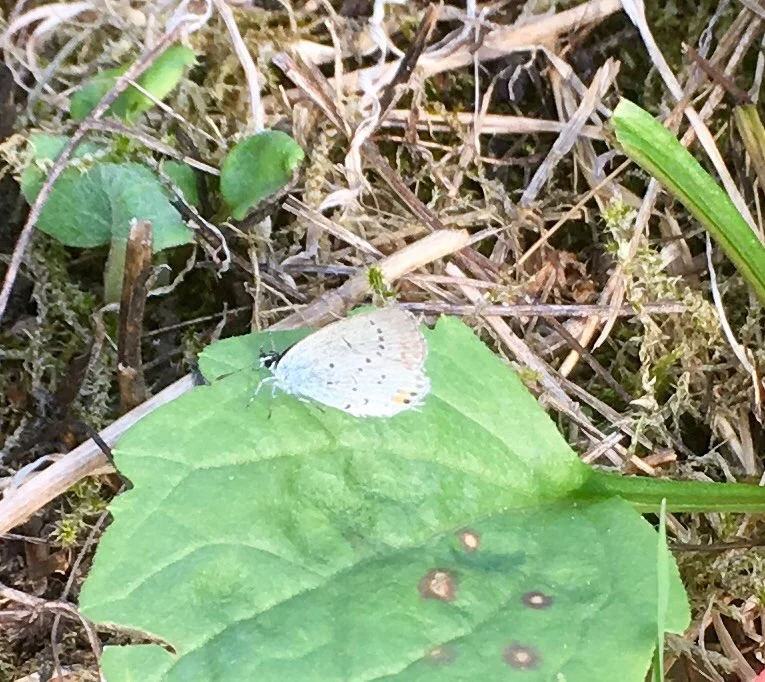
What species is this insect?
Cupido argiades (also Elkalyce argiades)
